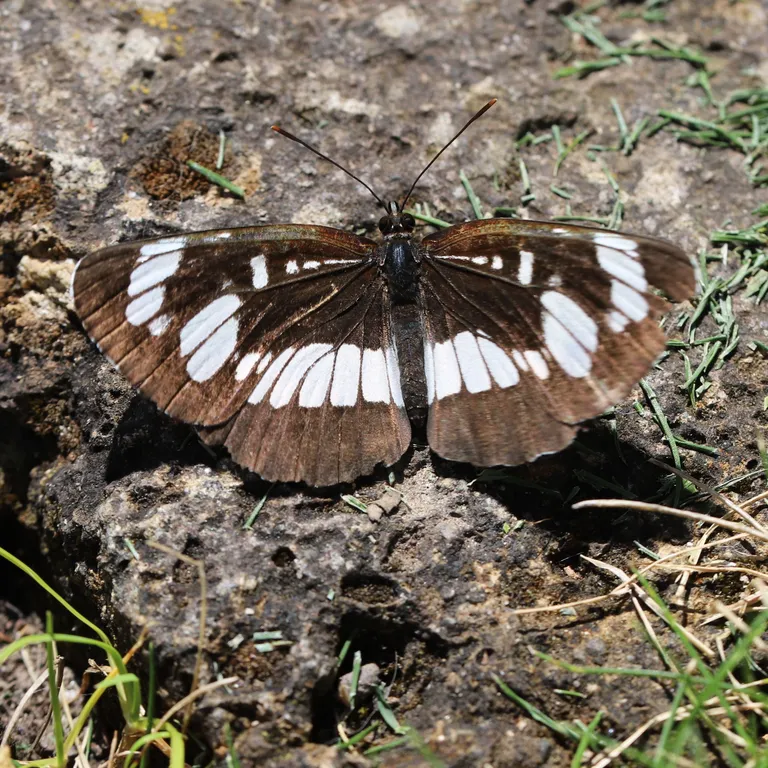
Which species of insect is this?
Neptis rivularis
